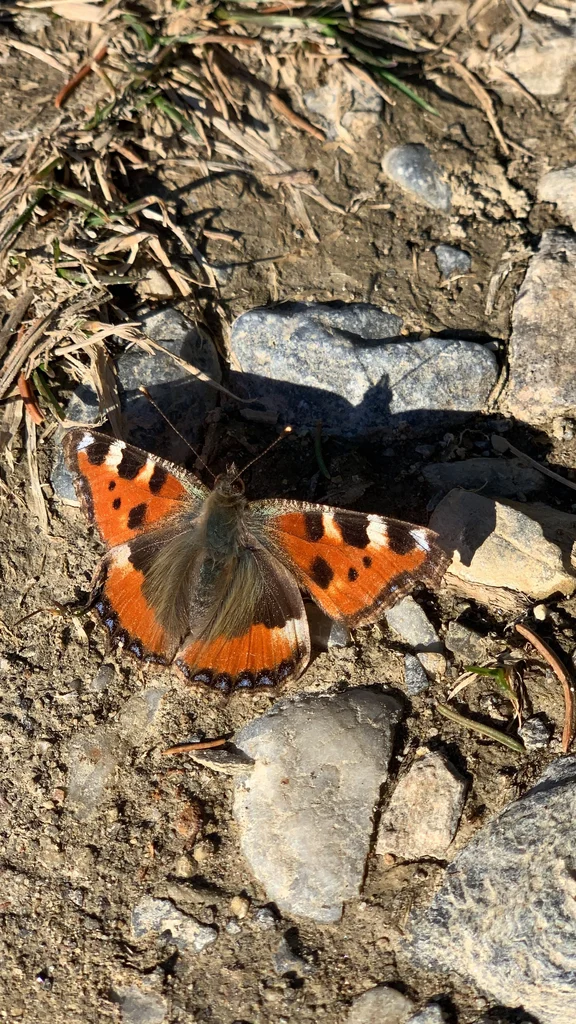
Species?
Aglais urticae
